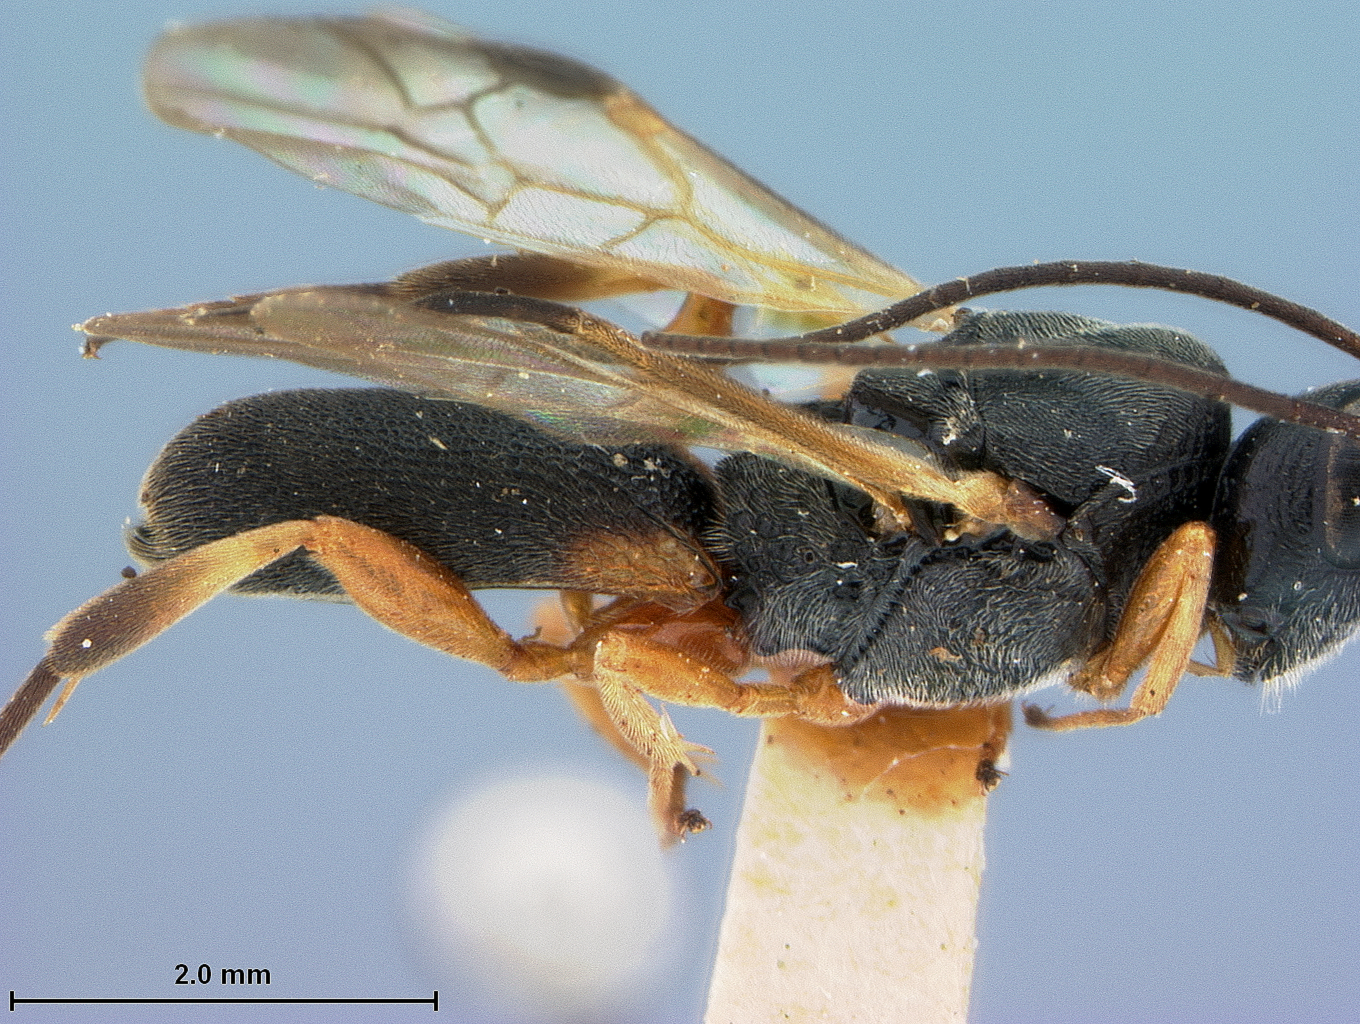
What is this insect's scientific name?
Megachelonus megacephalus
